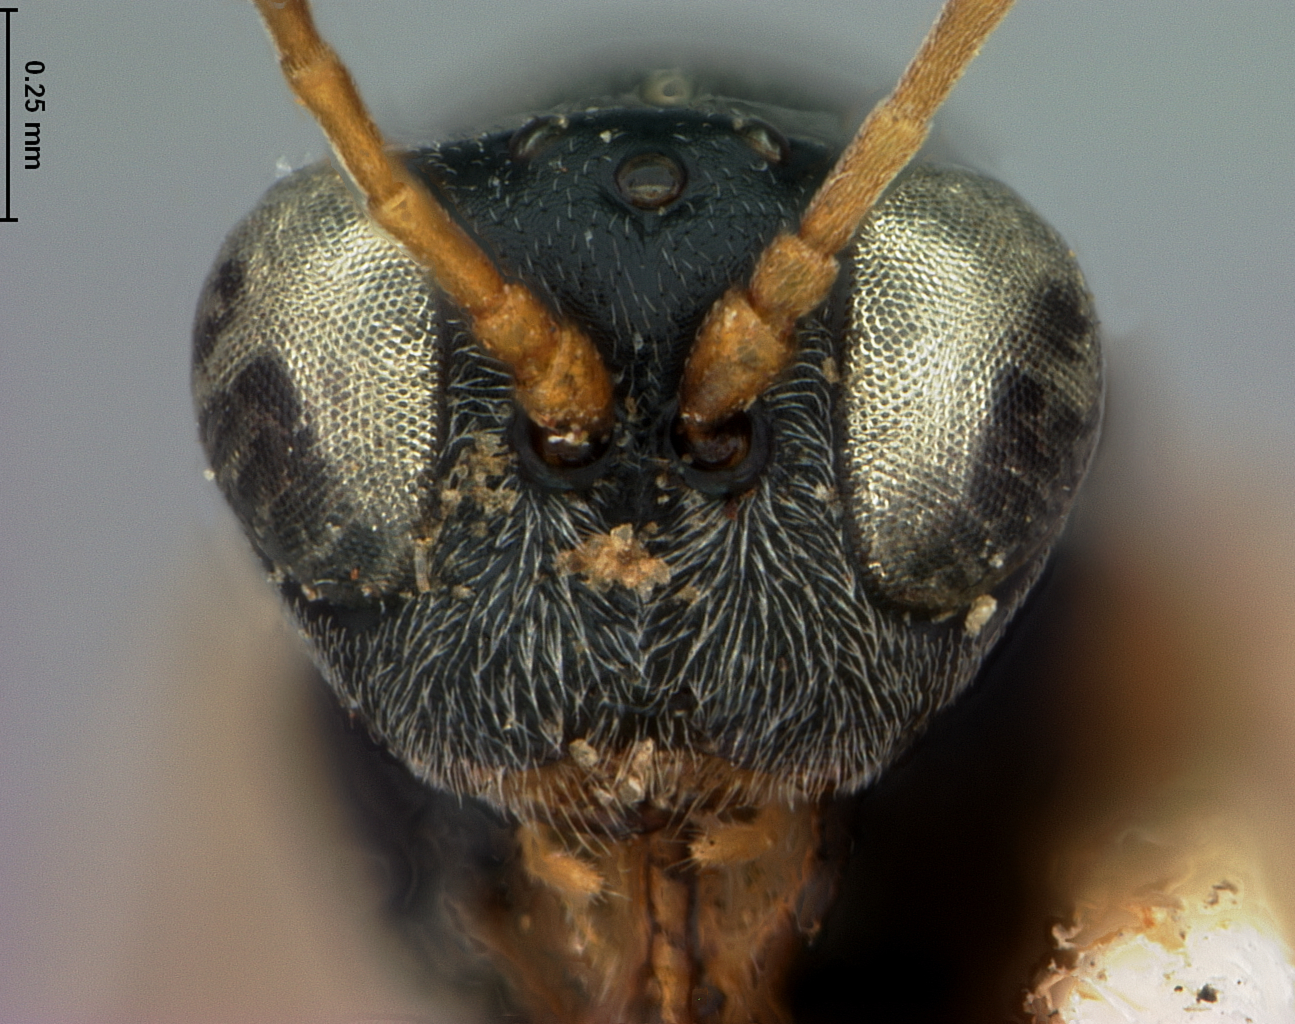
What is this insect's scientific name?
Ceroptres montensis
